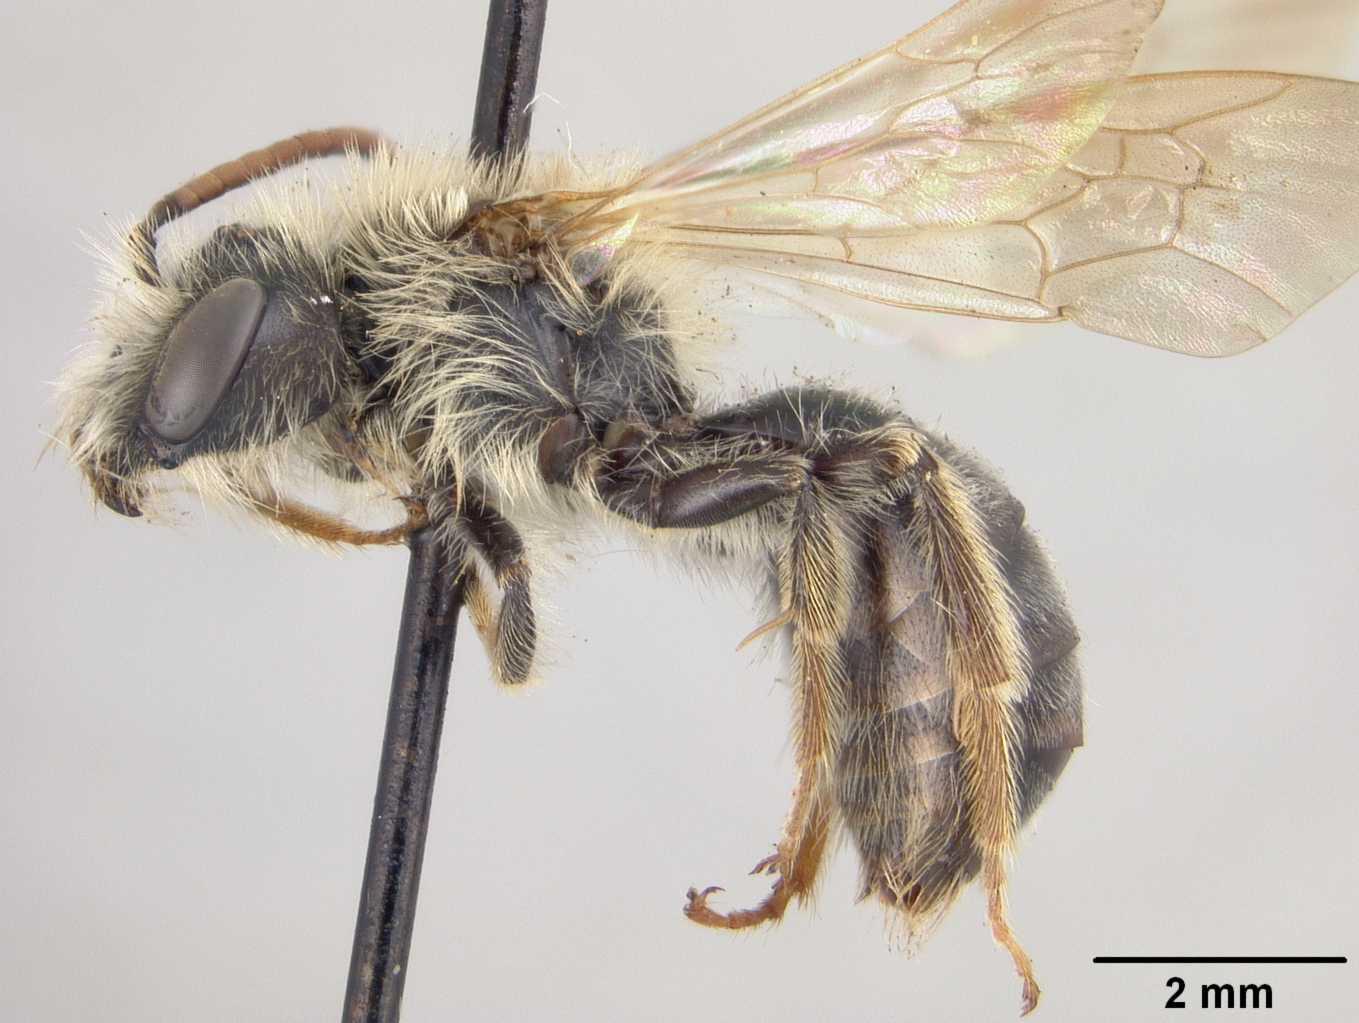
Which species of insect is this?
Andrena subaustraliformis
